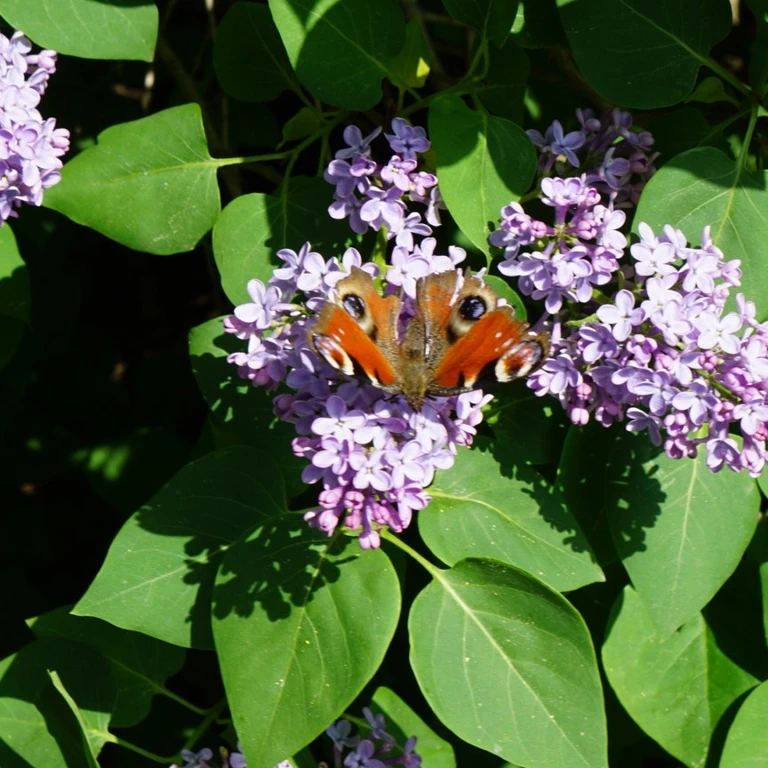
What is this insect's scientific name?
Aglais io
